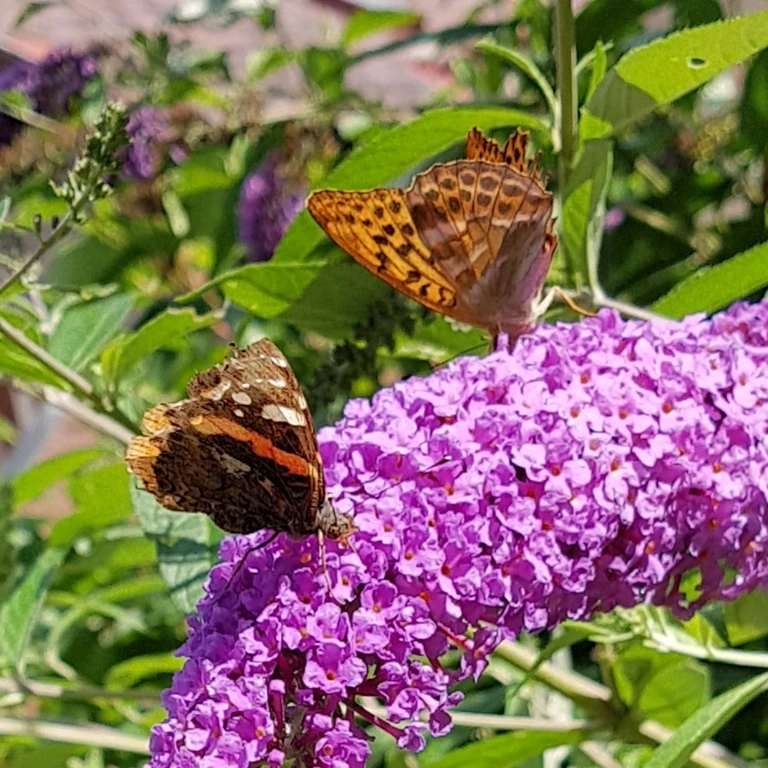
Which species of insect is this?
Vanessa atalanta
